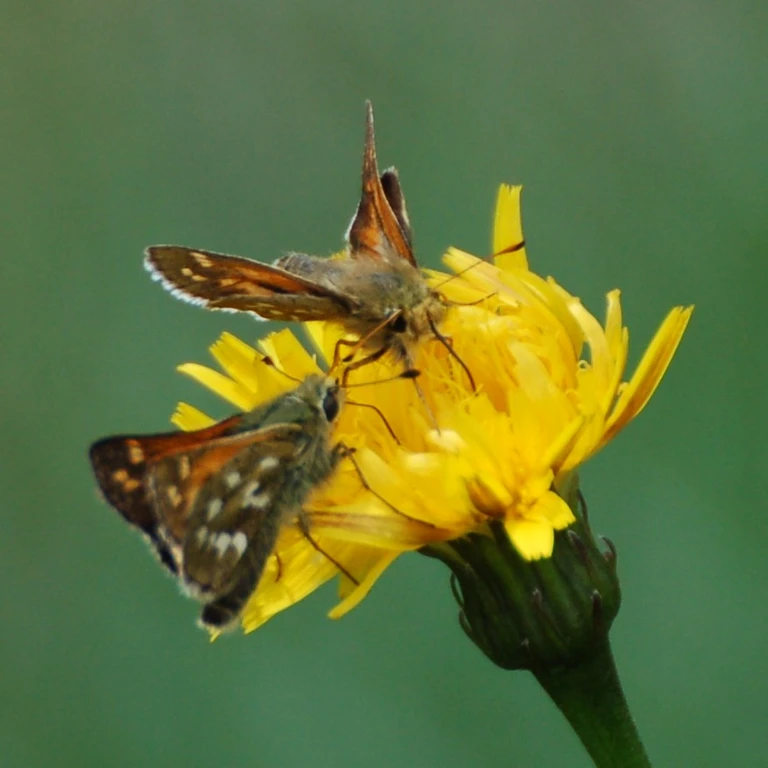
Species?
Hesperia comma
